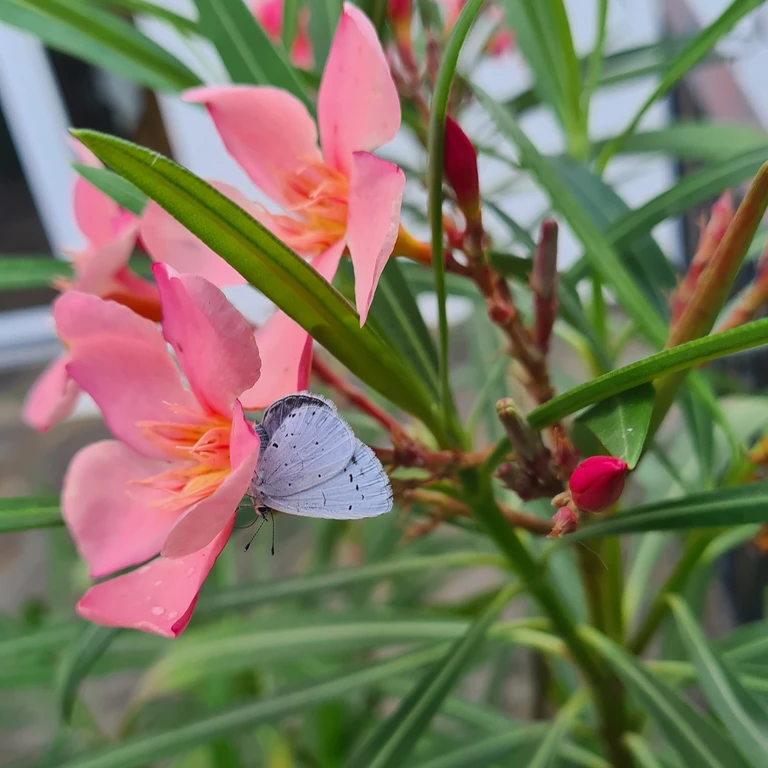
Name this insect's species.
Celastrina argiolus
